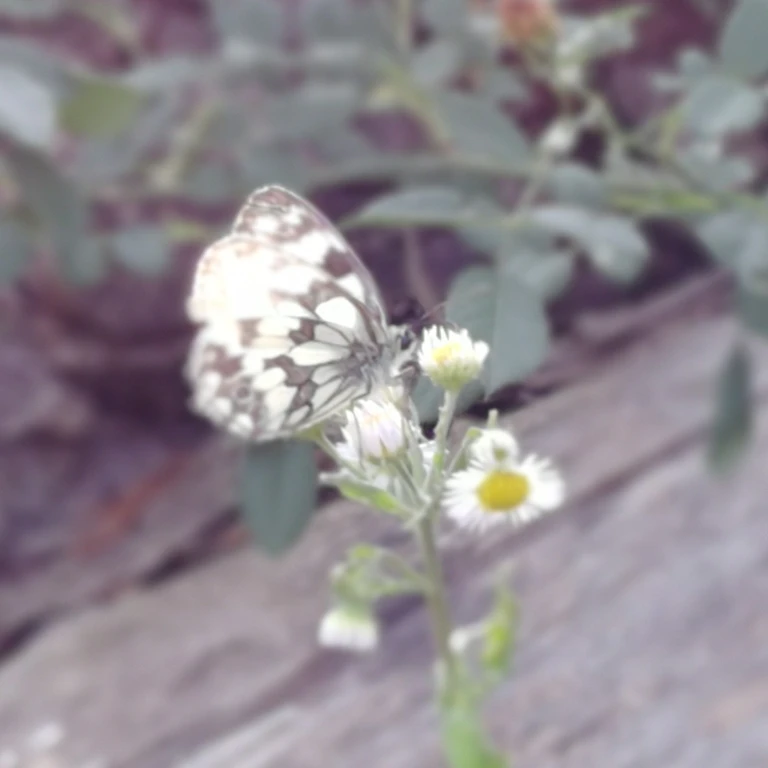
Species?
Melanargia galathea
